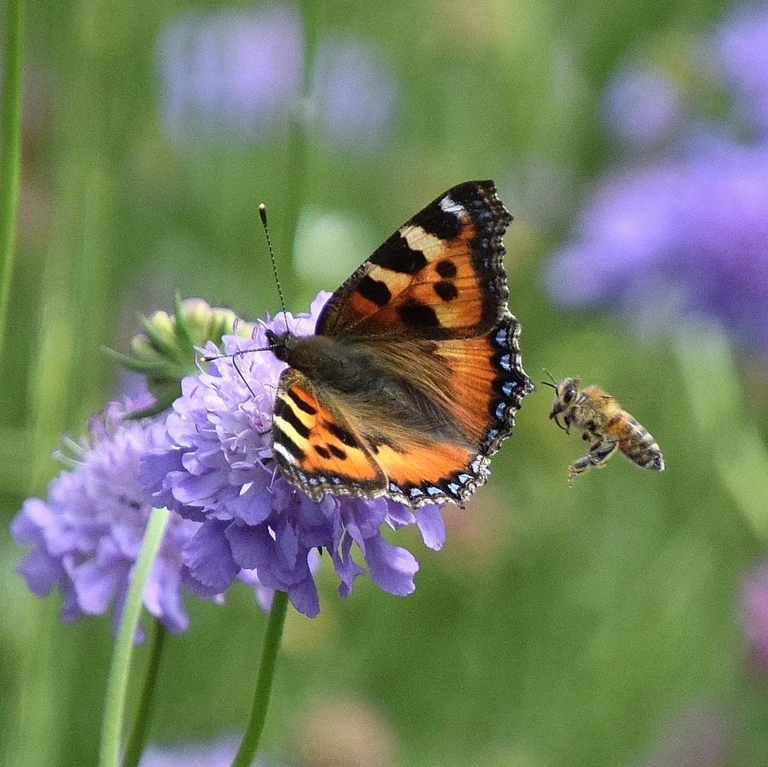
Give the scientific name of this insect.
Aglais urticae
